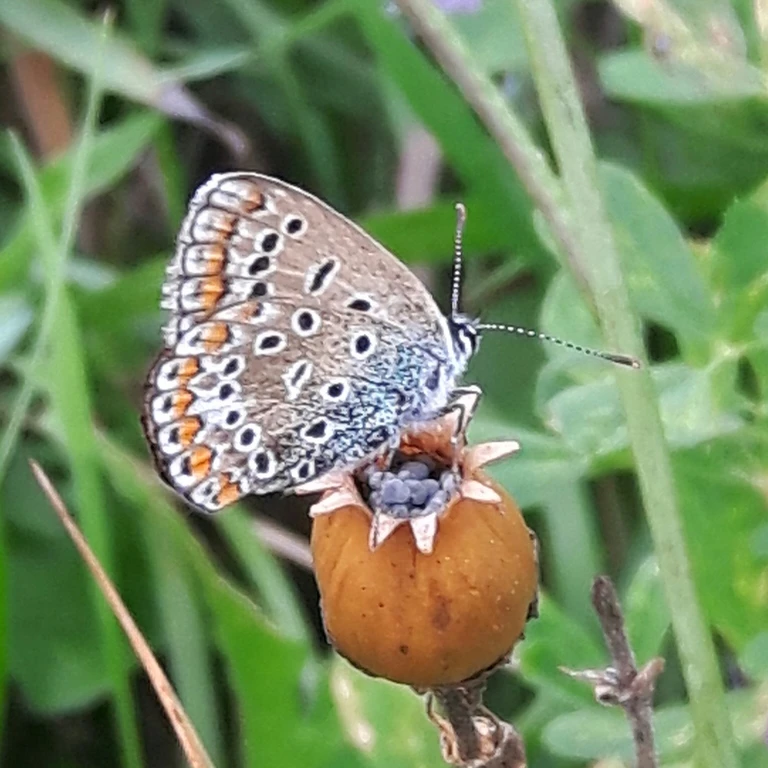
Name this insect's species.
Polyommatus icarus
